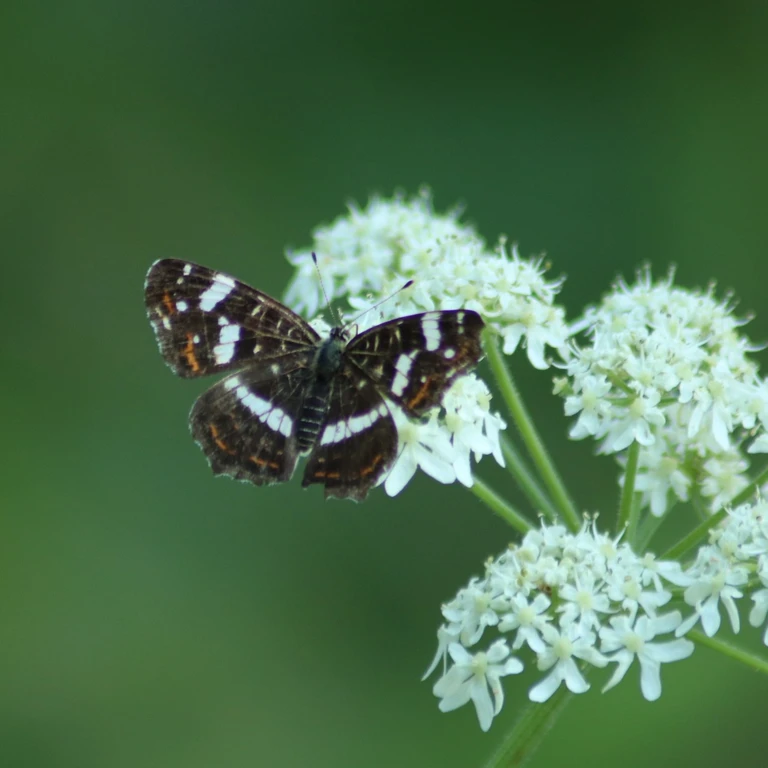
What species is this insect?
Araschnia levana
